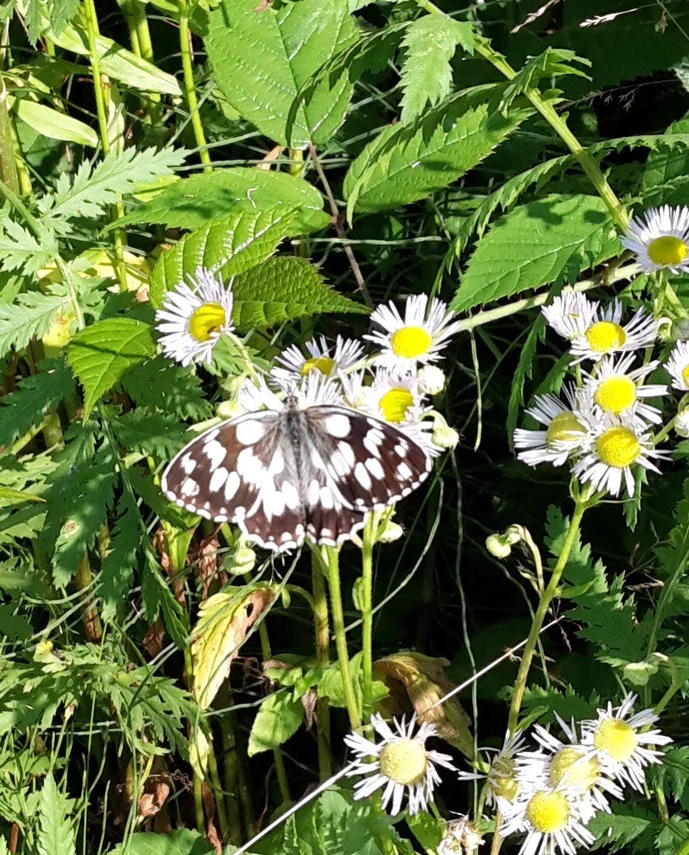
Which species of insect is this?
Melanargia galathea
